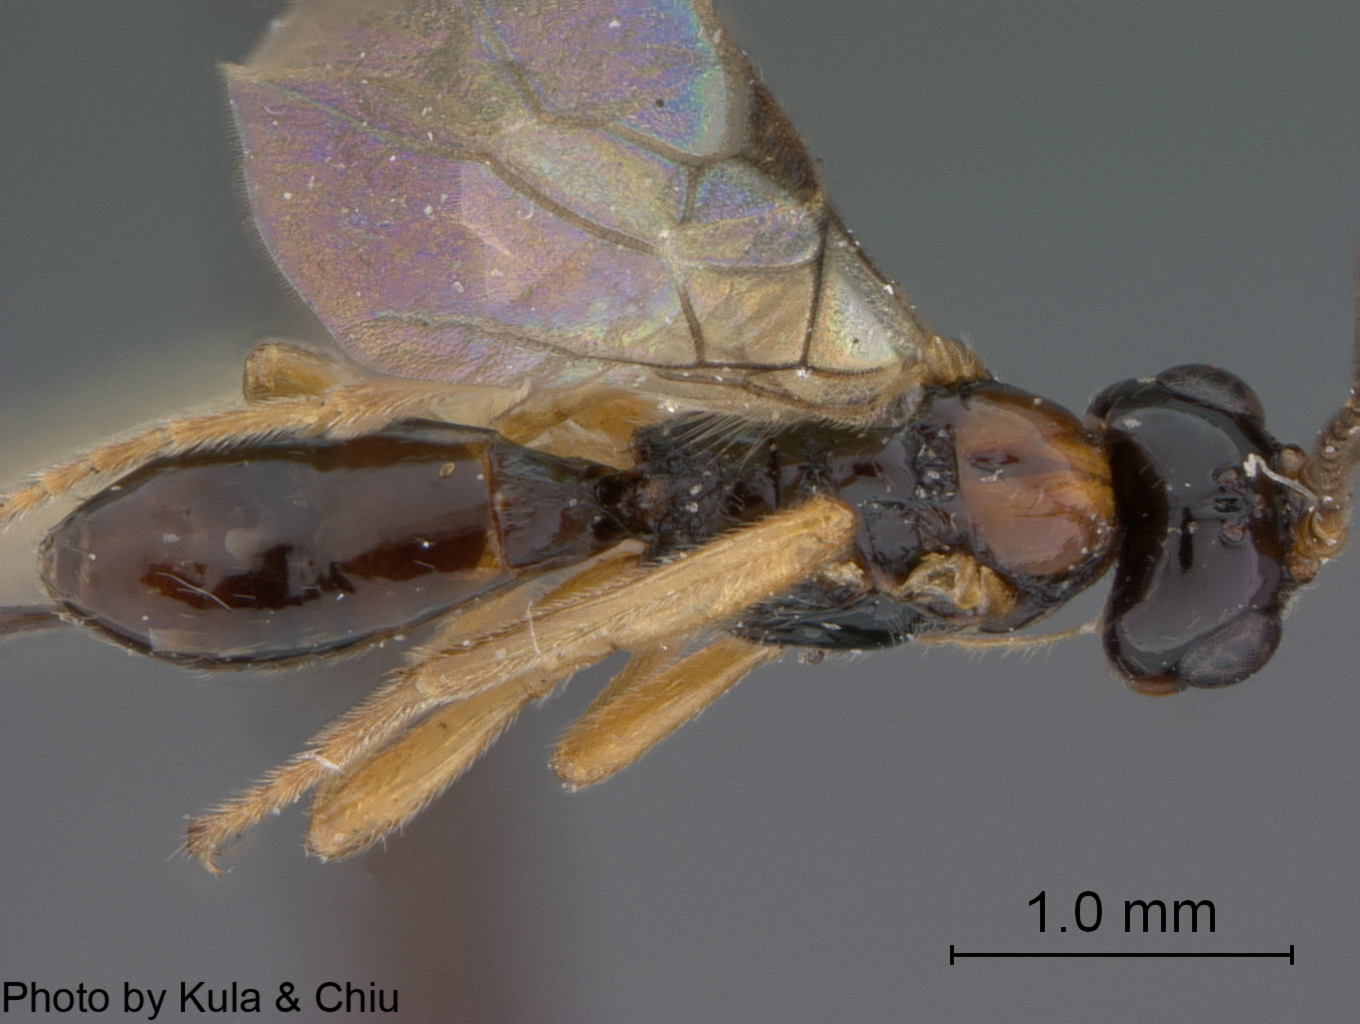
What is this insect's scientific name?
Phaenocarpa californica
